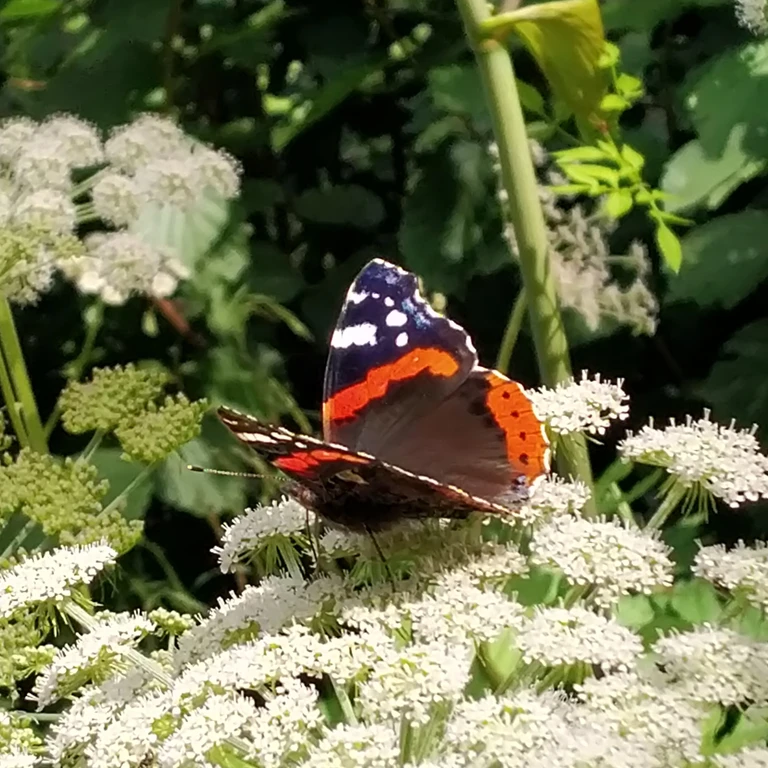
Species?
Vanessa atalanta
